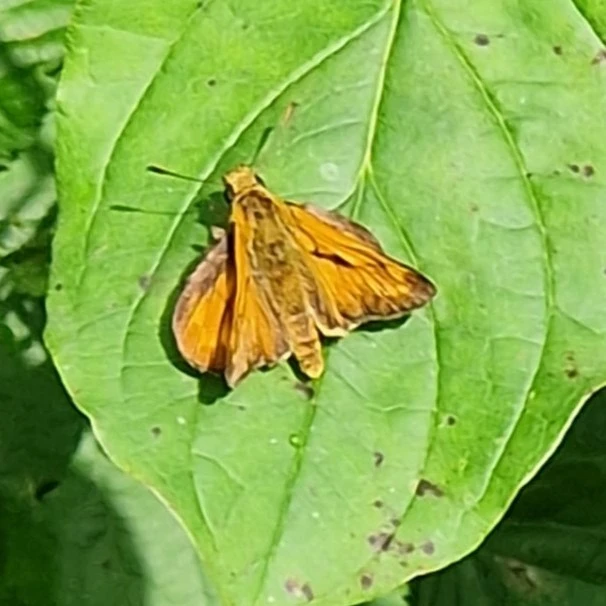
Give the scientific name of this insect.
Ochlodes sylvanus (also Ochlodes venata)
